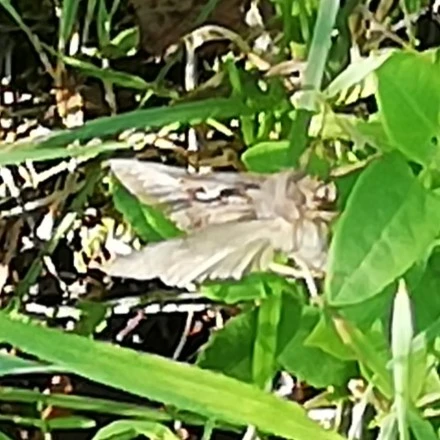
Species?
Autographa gamma
